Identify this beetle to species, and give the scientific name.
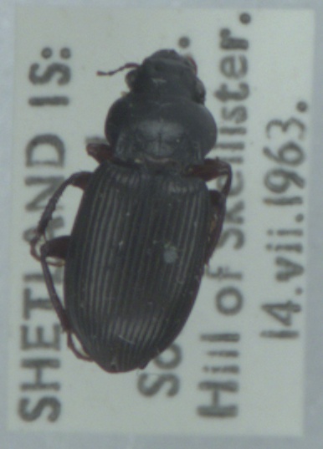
Amara aulica
